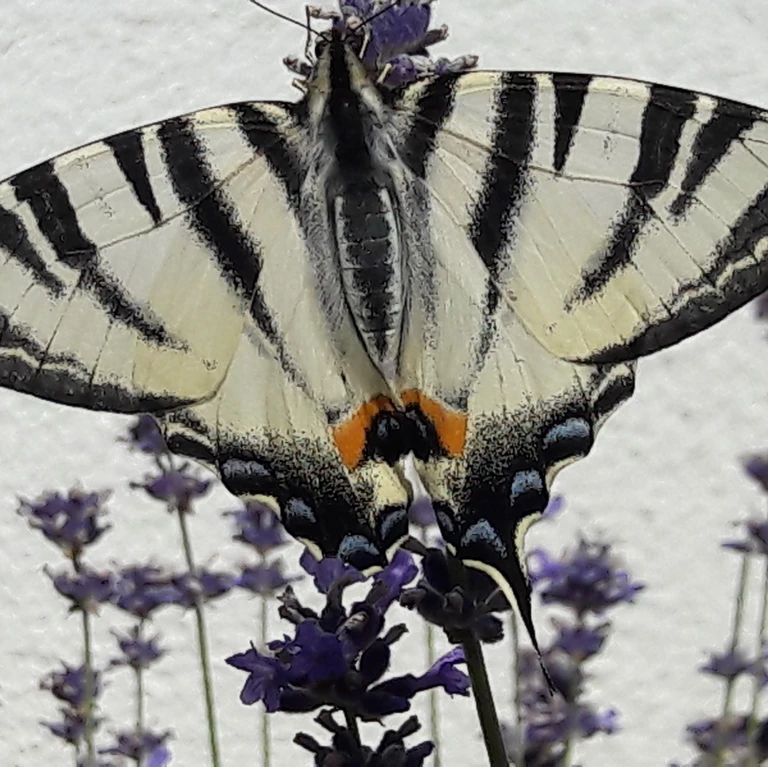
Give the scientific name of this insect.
Iphiclides podalirius
